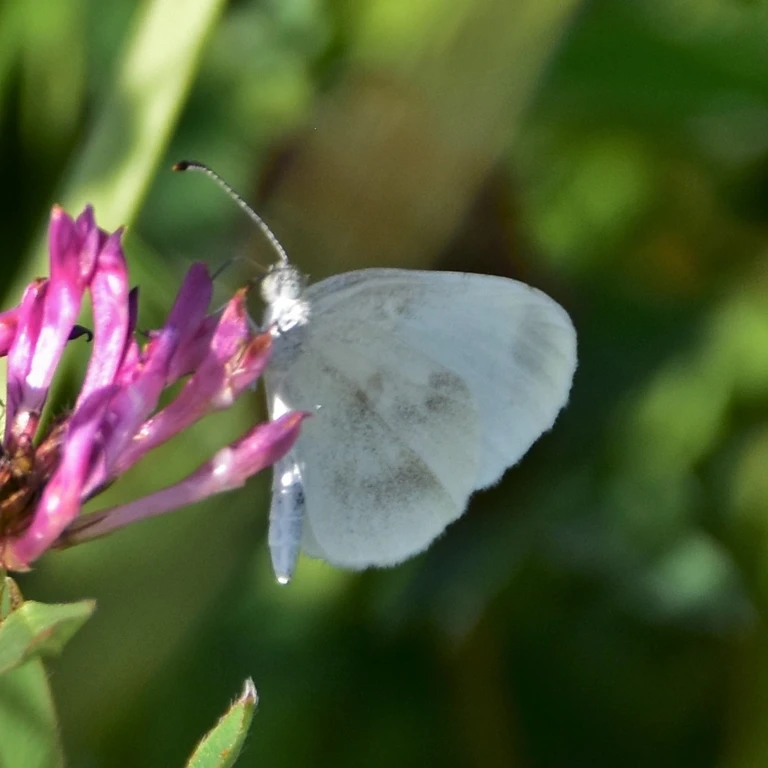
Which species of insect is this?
Leptidea sinapis/juvernica
